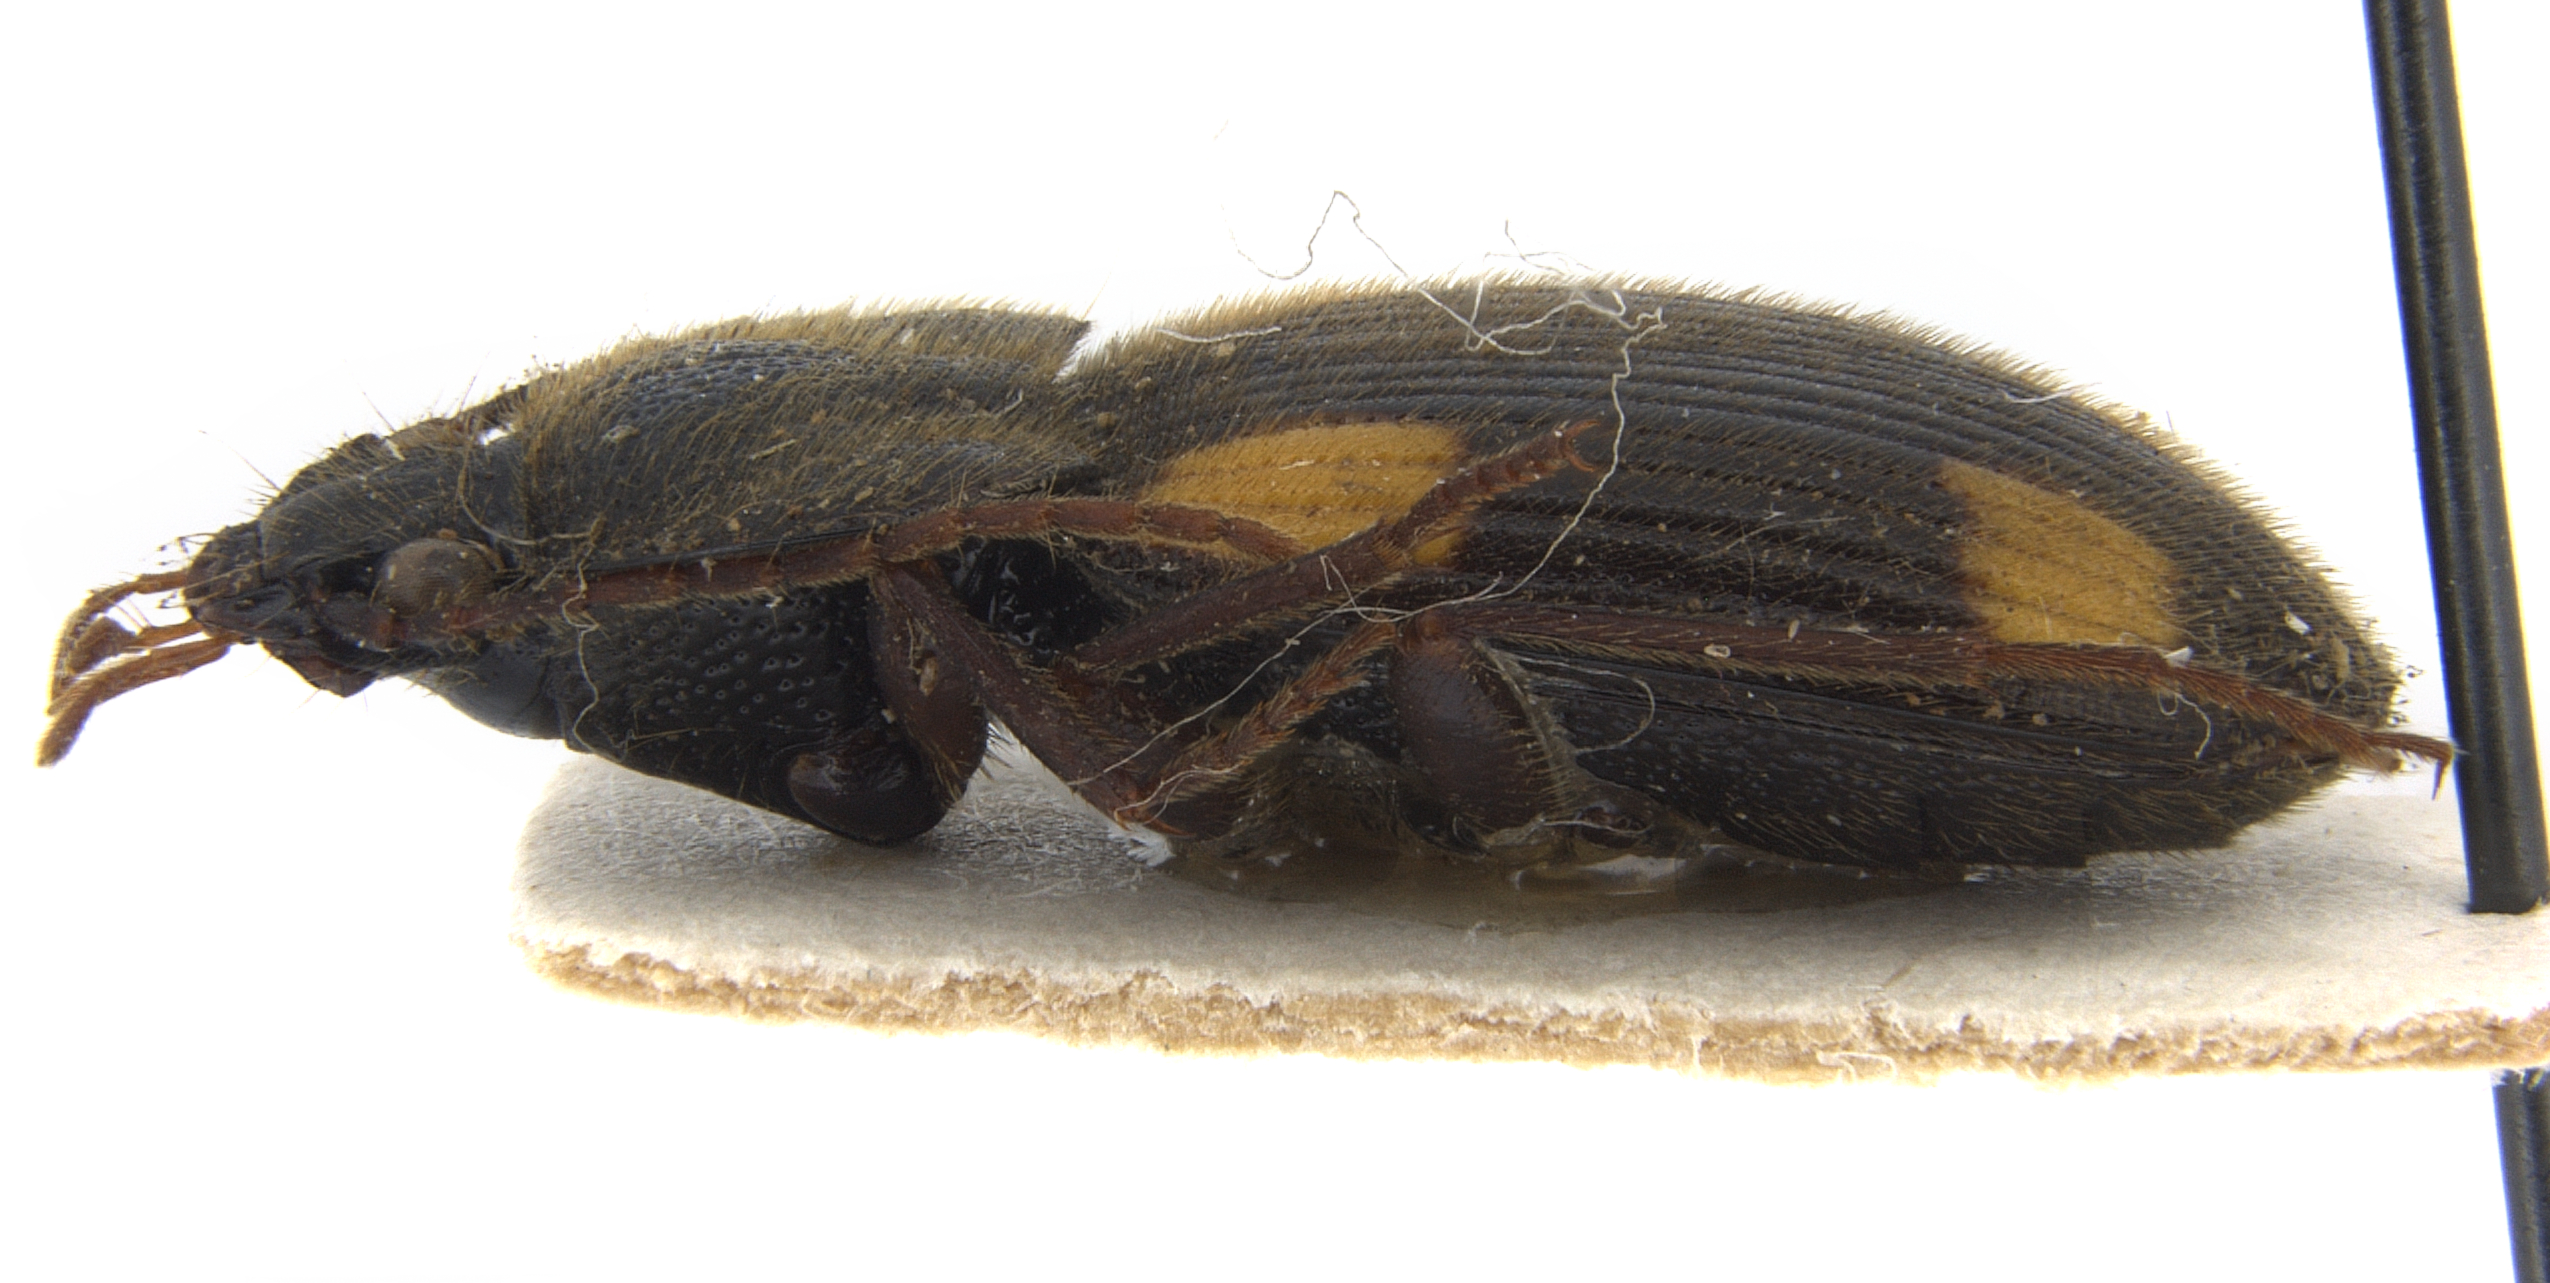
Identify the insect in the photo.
Craspedophorus congoanus
